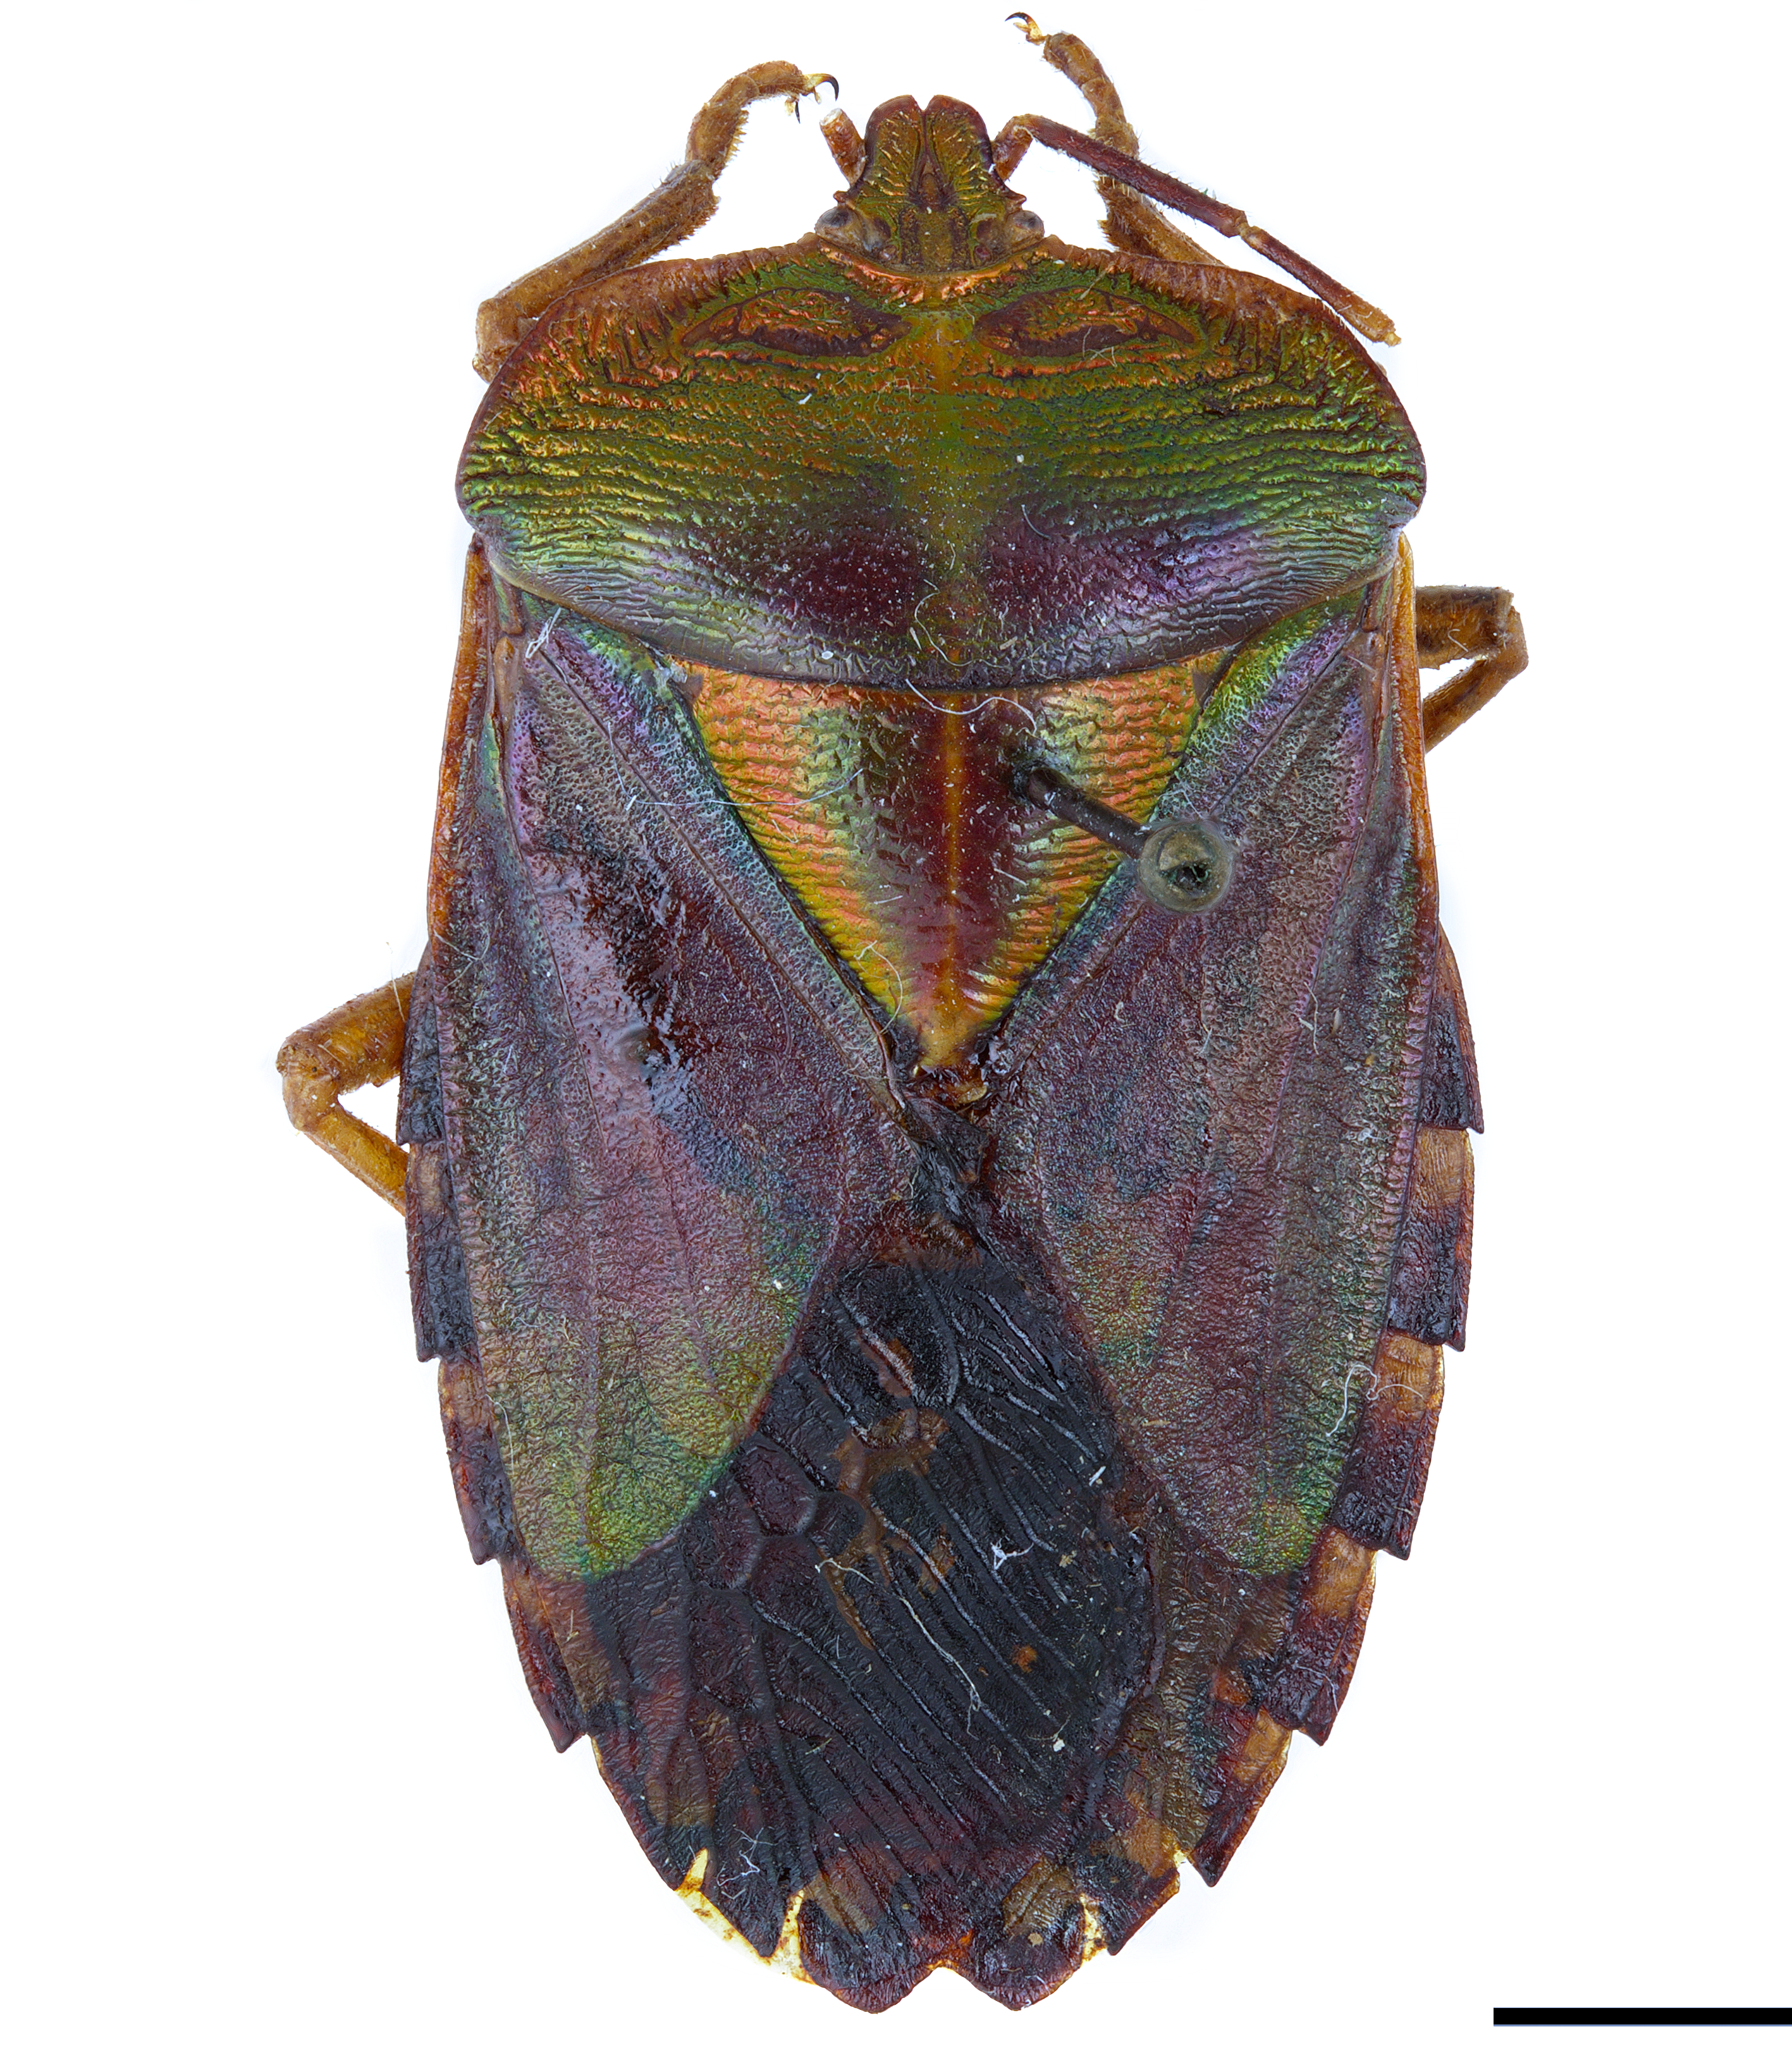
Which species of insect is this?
Mattiphus bowringi
